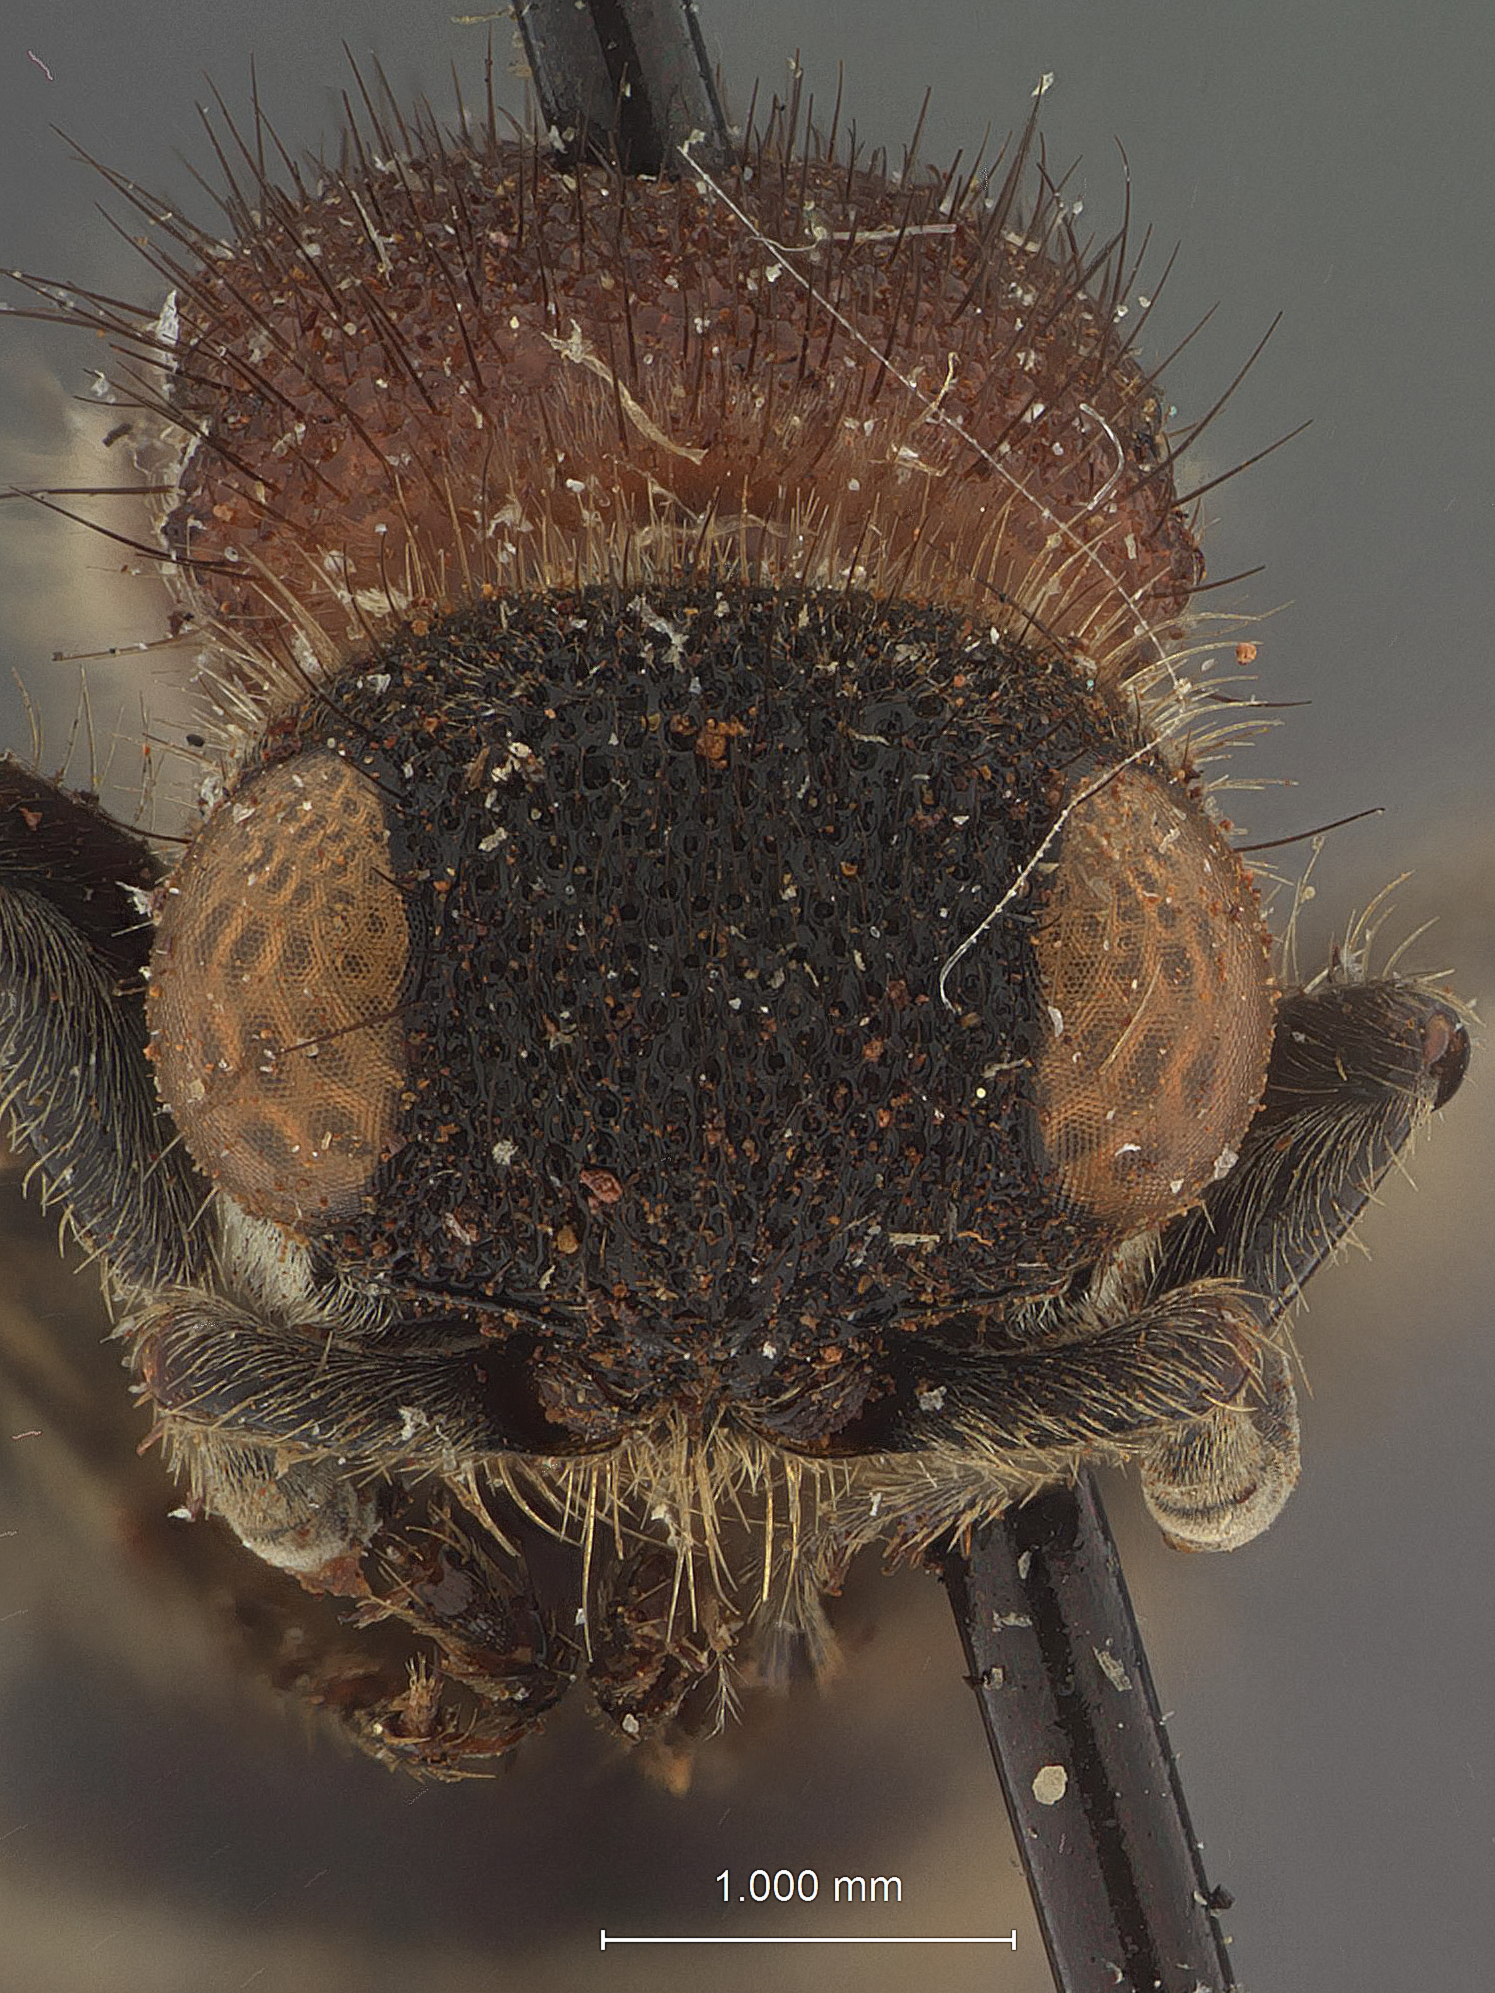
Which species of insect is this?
Timulla oceanica
